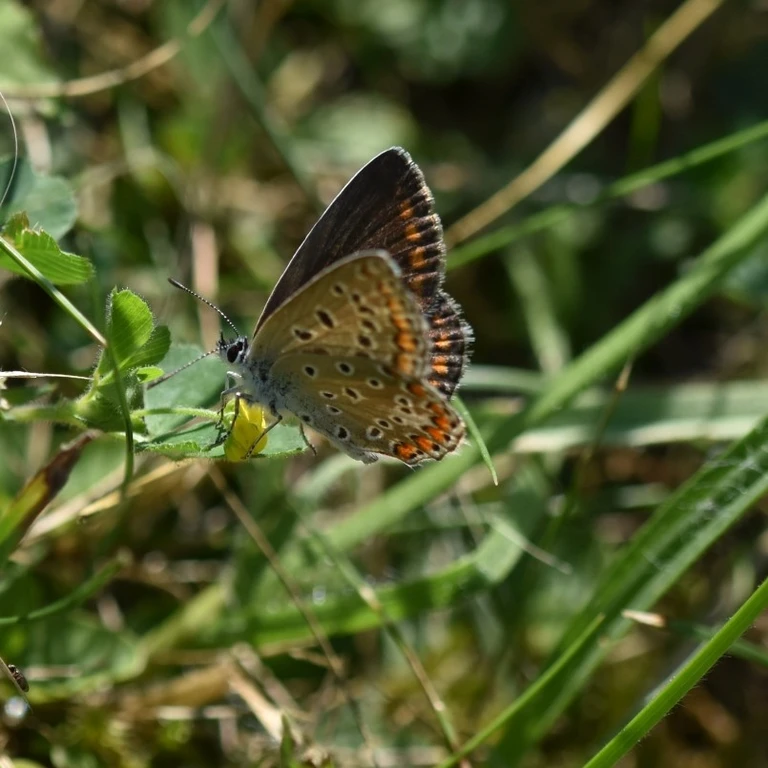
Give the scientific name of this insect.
Polyommatus icarus
